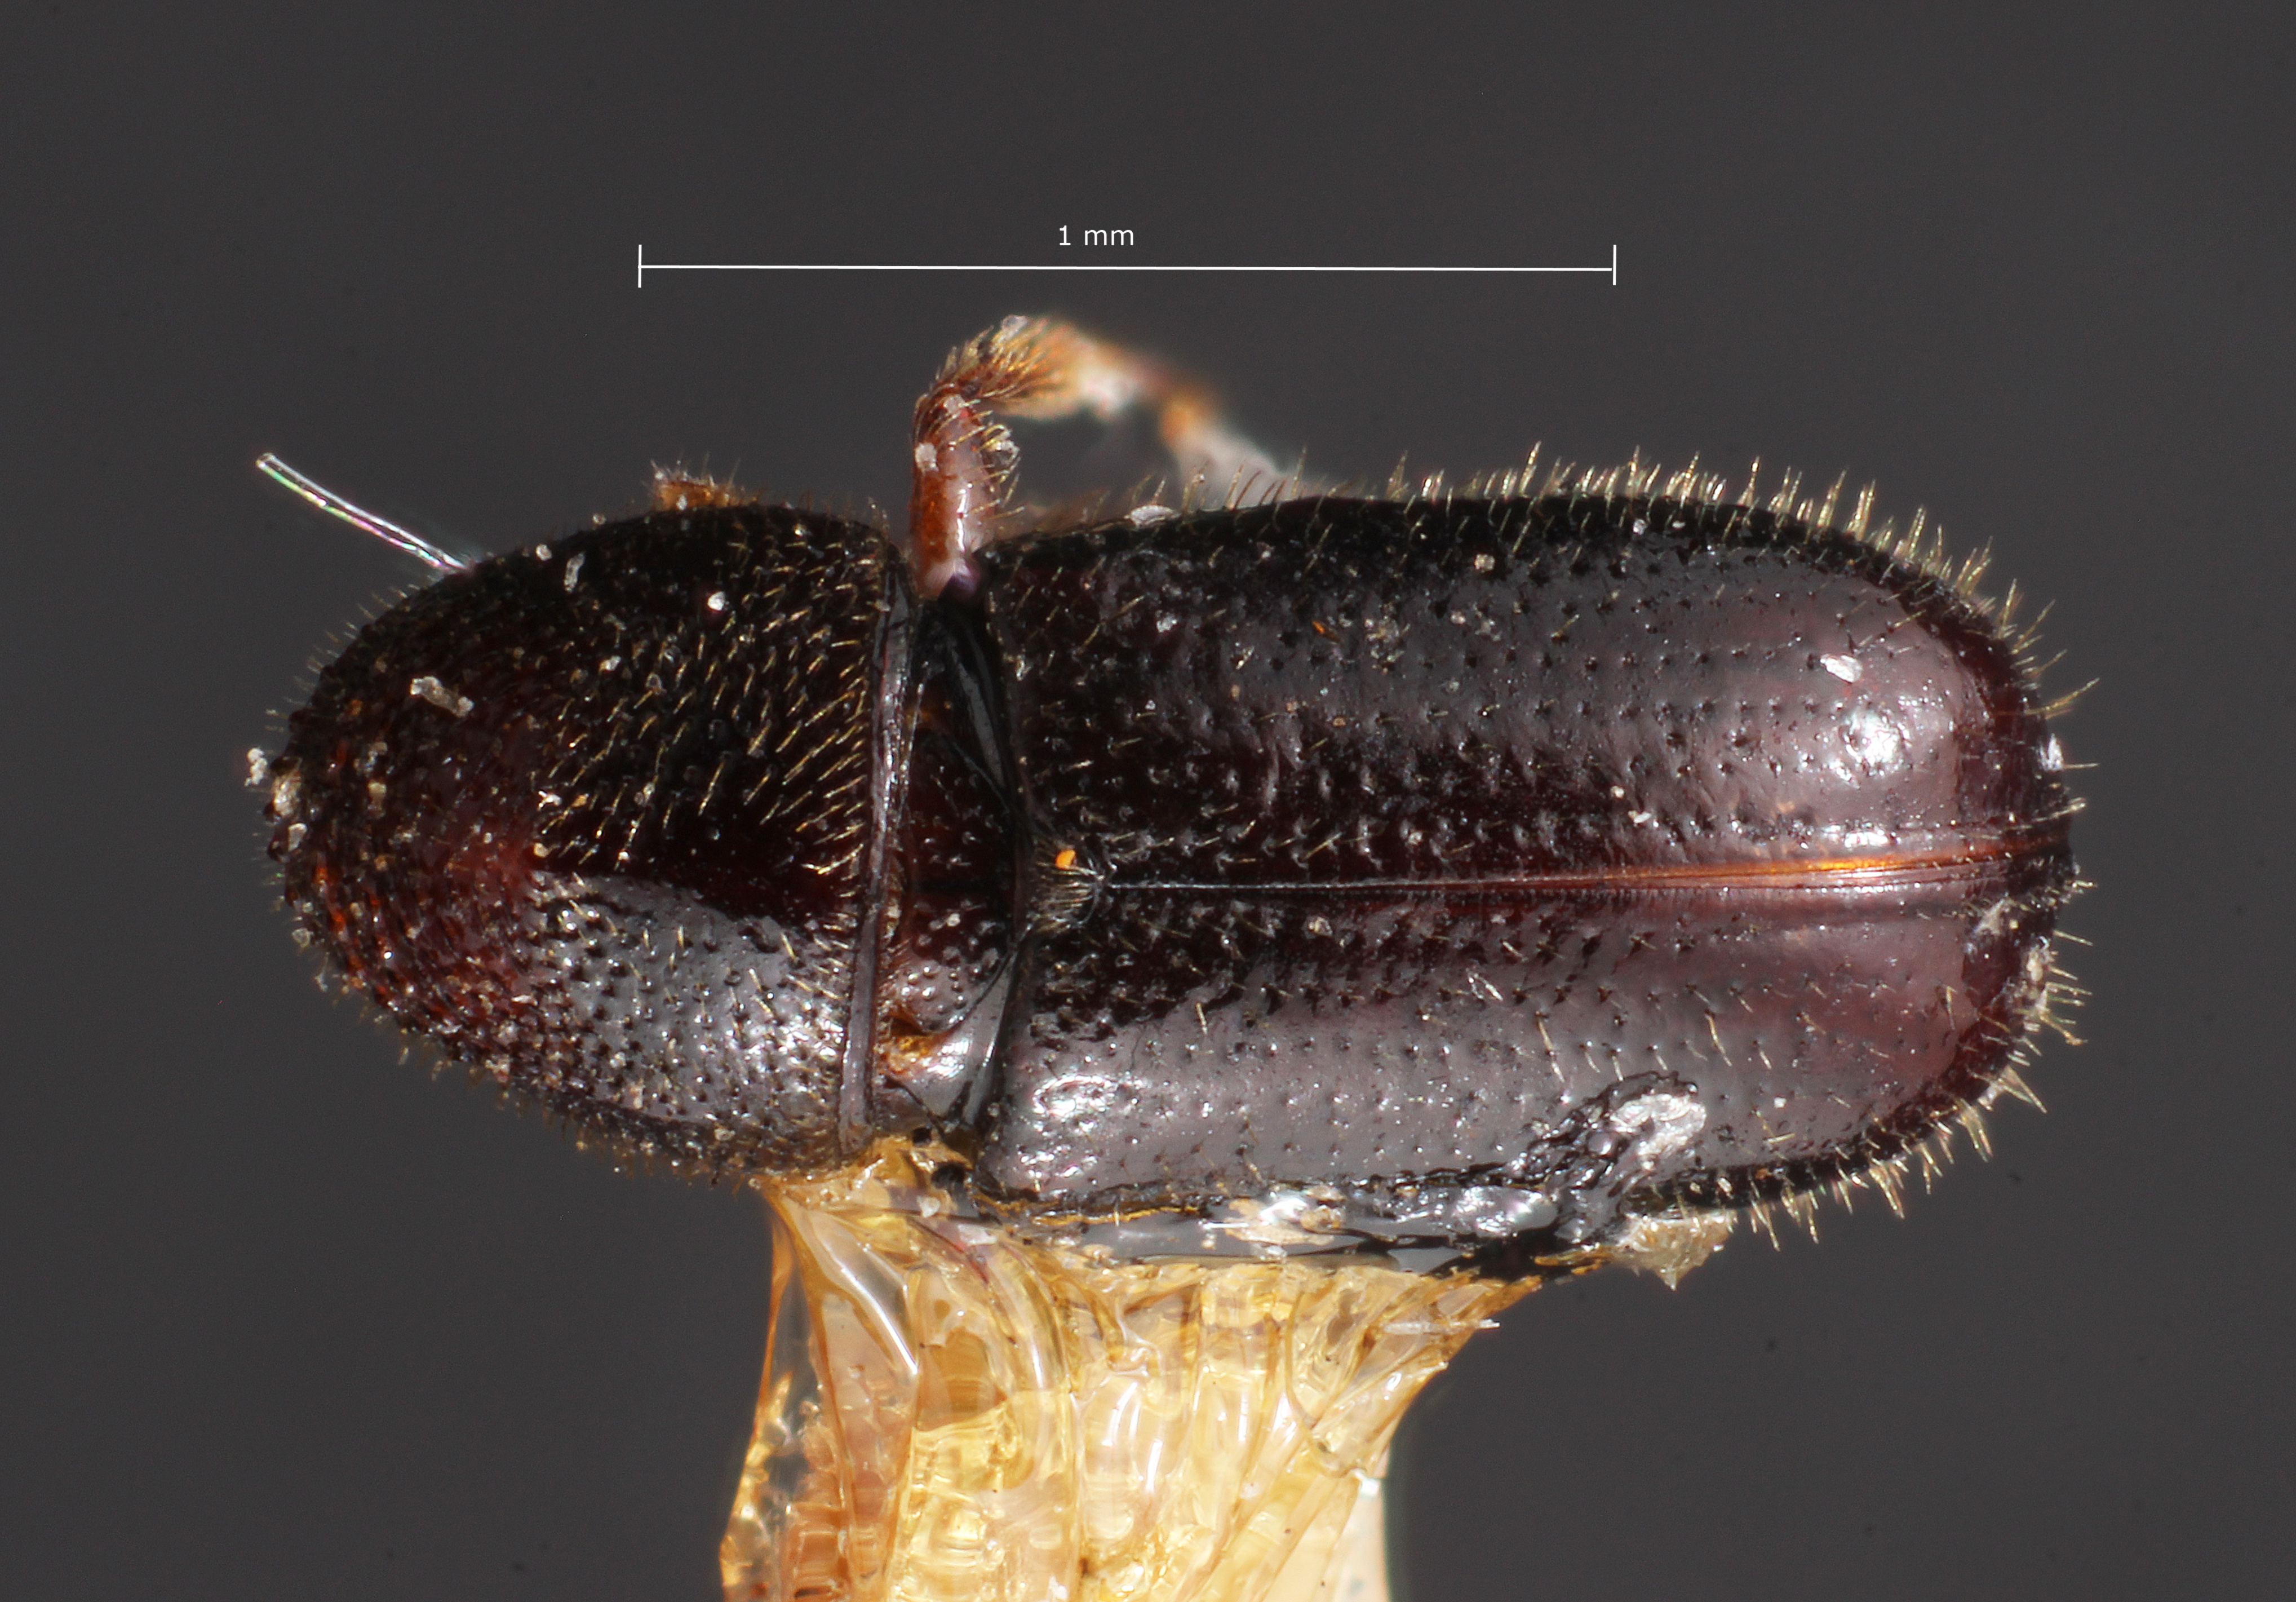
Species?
Myeloborus pinquis
